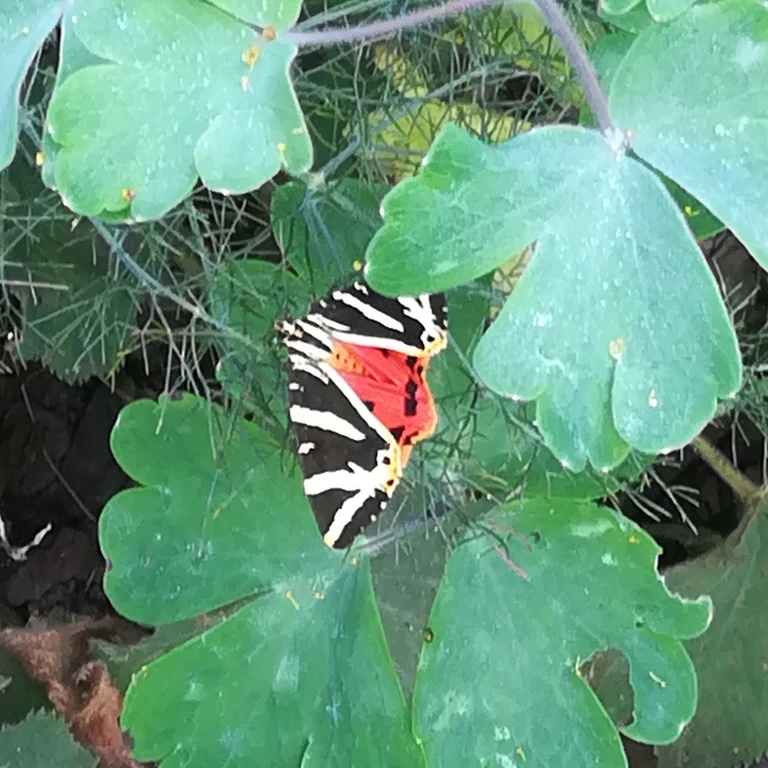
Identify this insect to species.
Euplagia quadripunctaria
